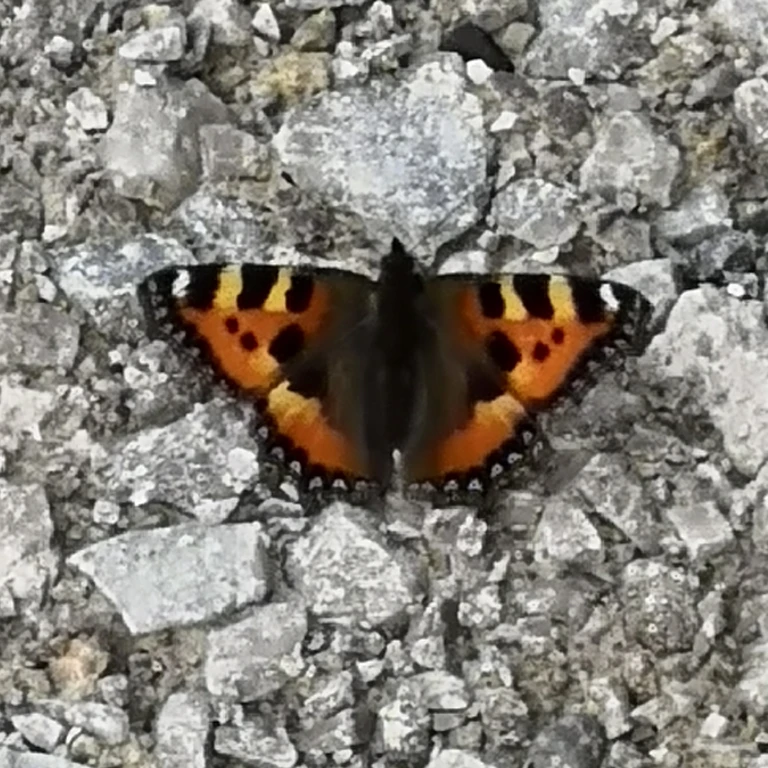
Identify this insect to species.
Aglais urticae
